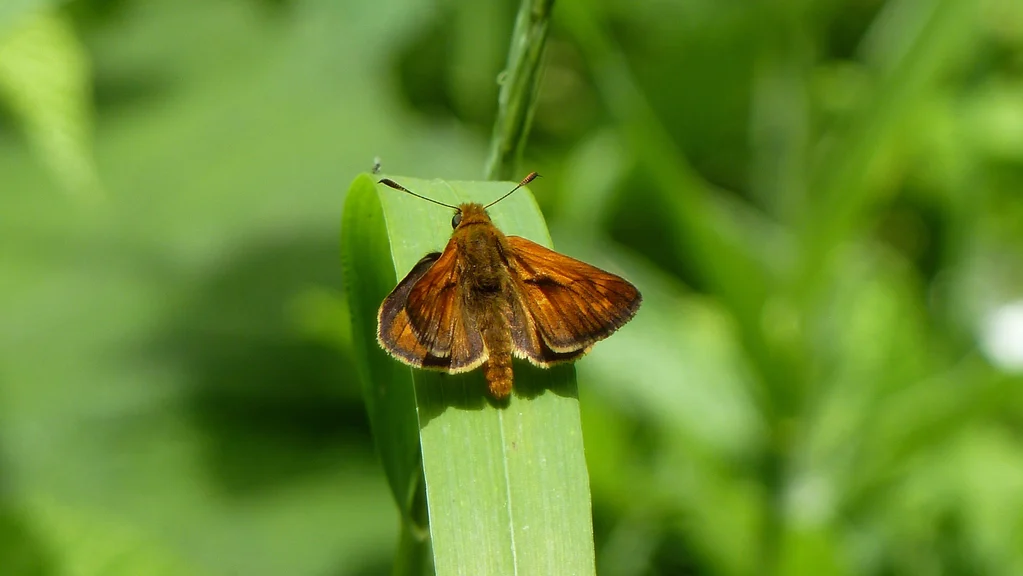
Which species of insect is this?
Ochlodes sylvanus (also Ochlodes venata)
